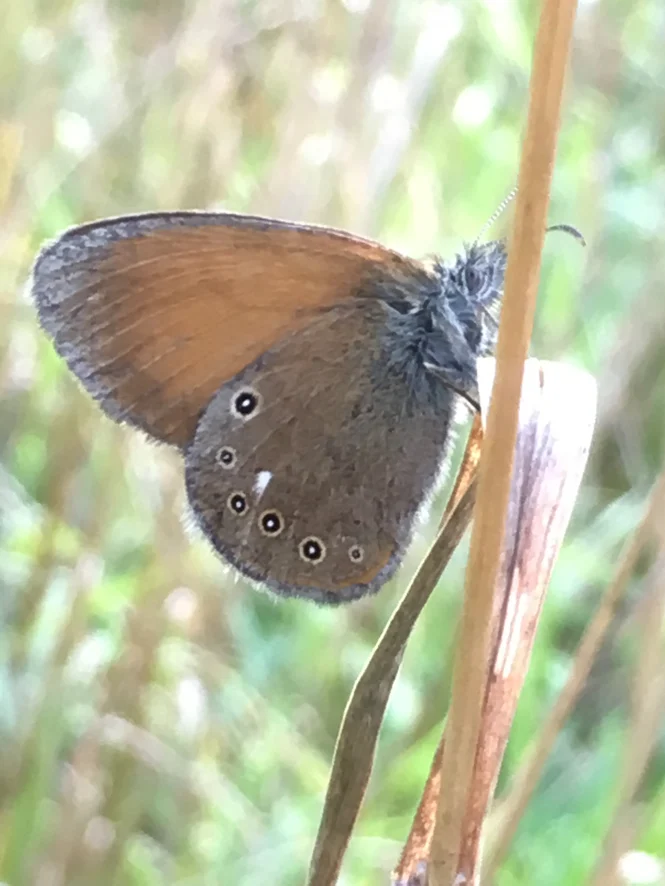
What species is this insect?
Coenonympha glycerion (also Coenonympha iphis)
